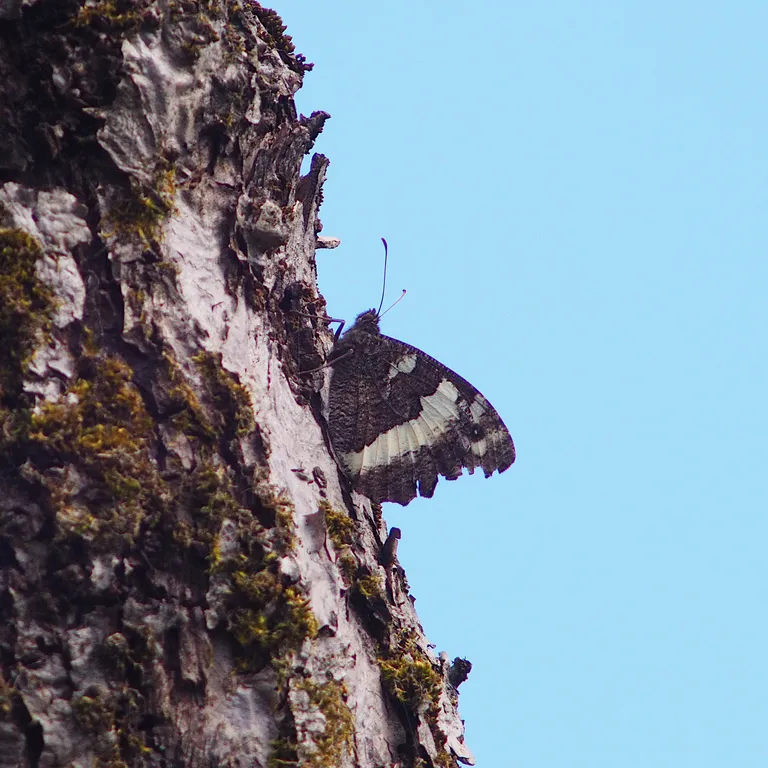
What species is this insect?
Brintesia circe
